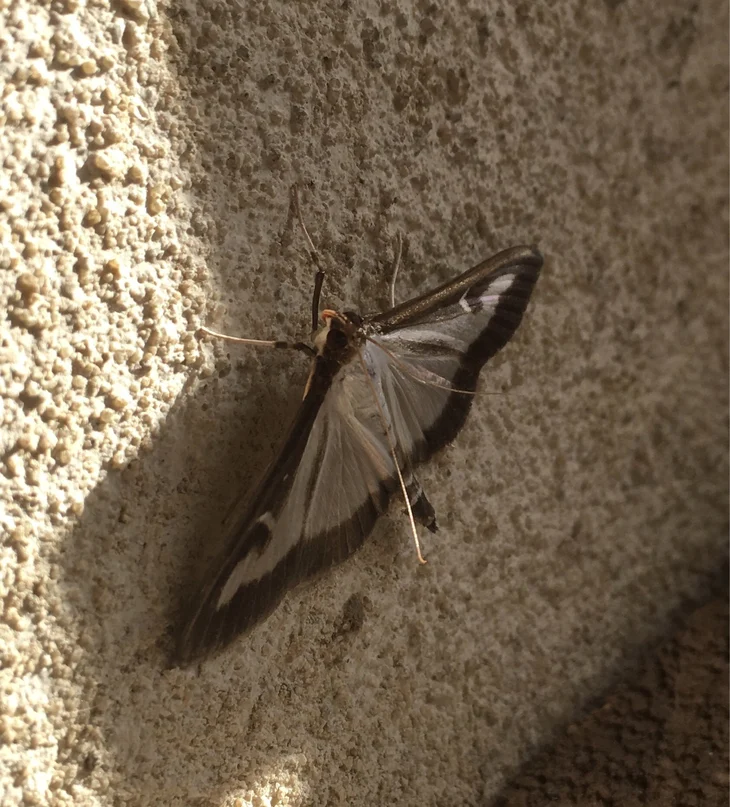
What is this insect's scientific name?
Cydalima perspectalis
